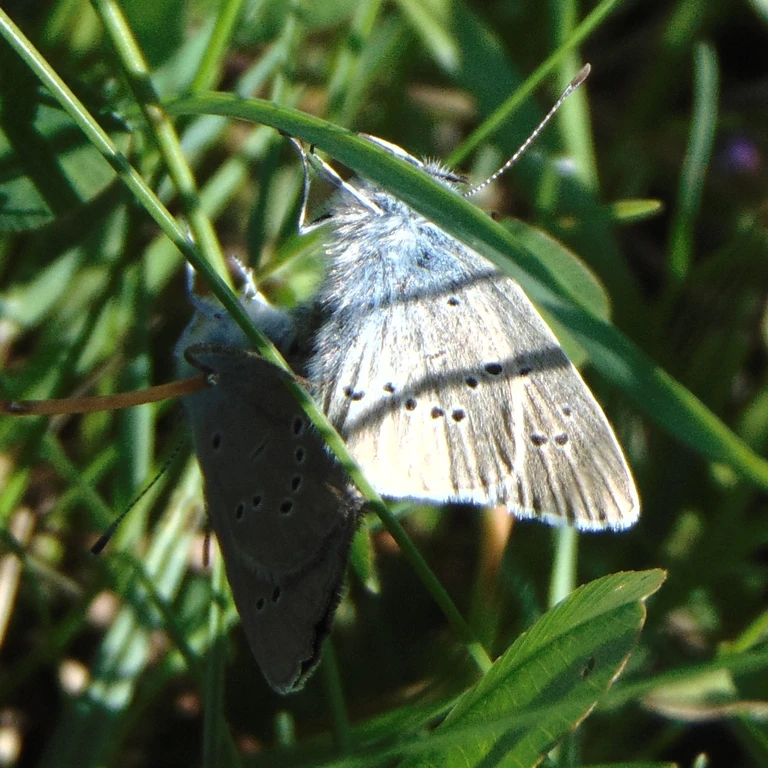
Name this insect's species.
Cyaniris semiargus
